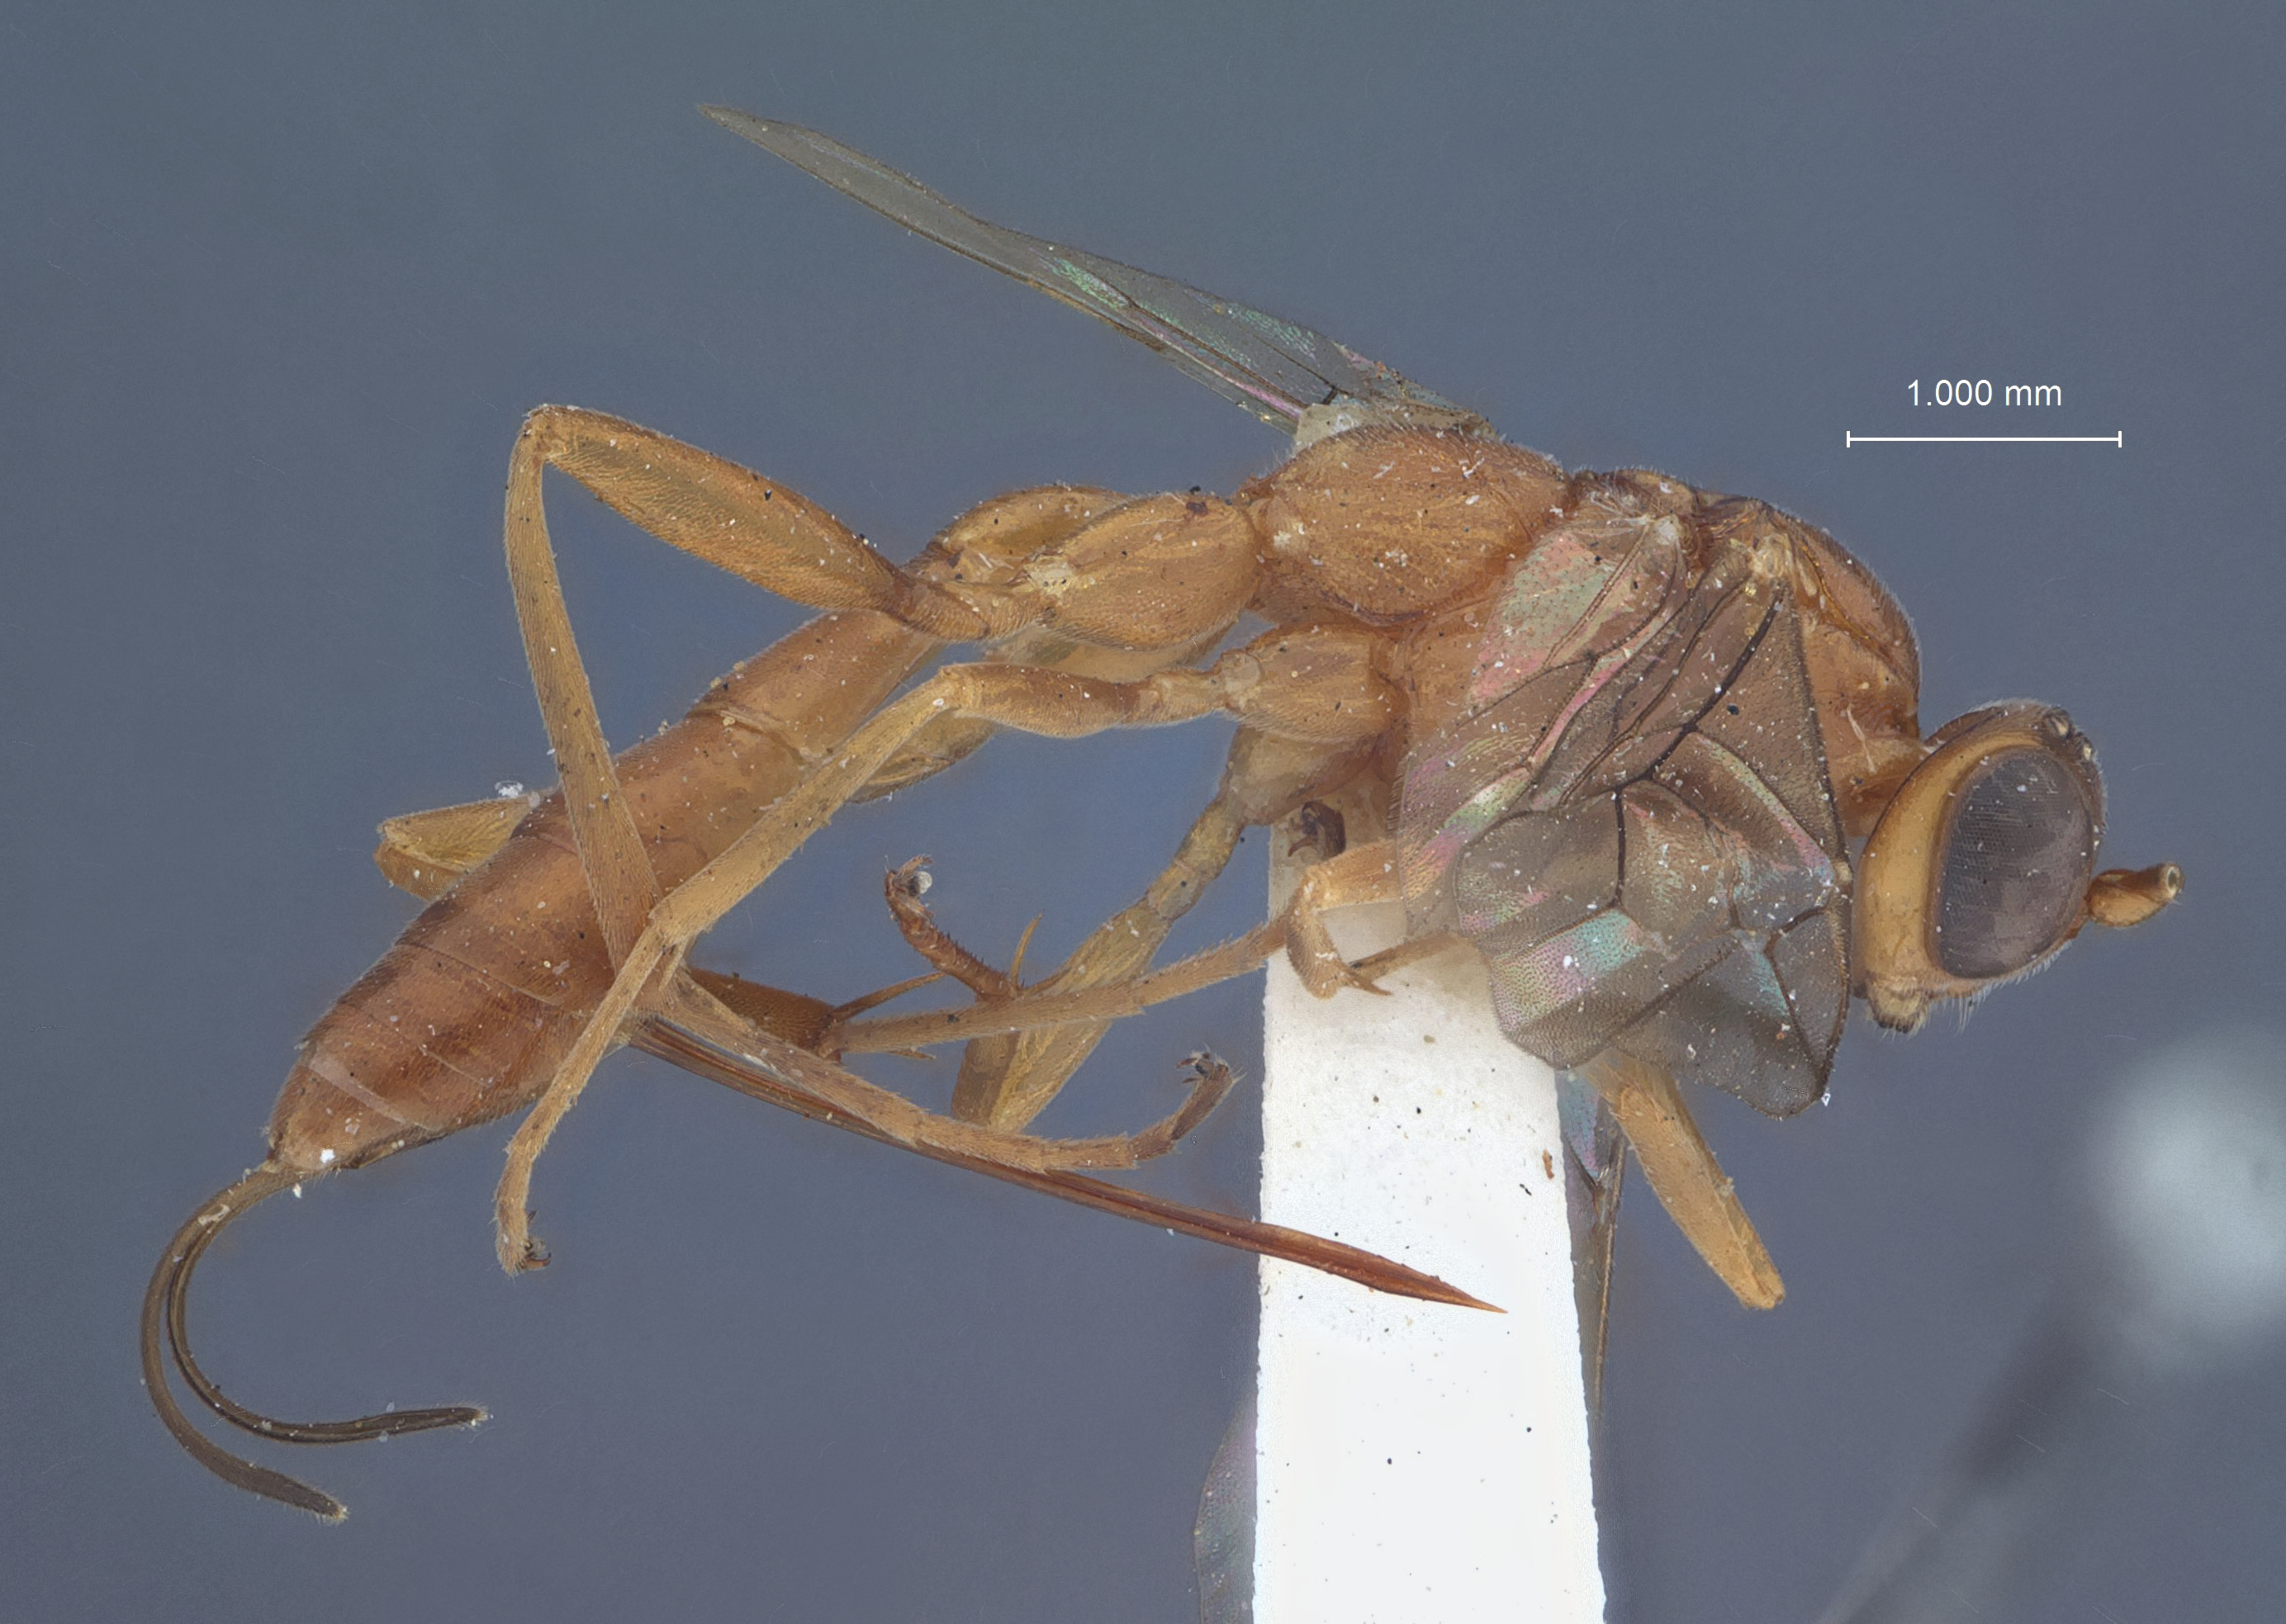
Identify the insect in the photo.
Mallochia agenioides
